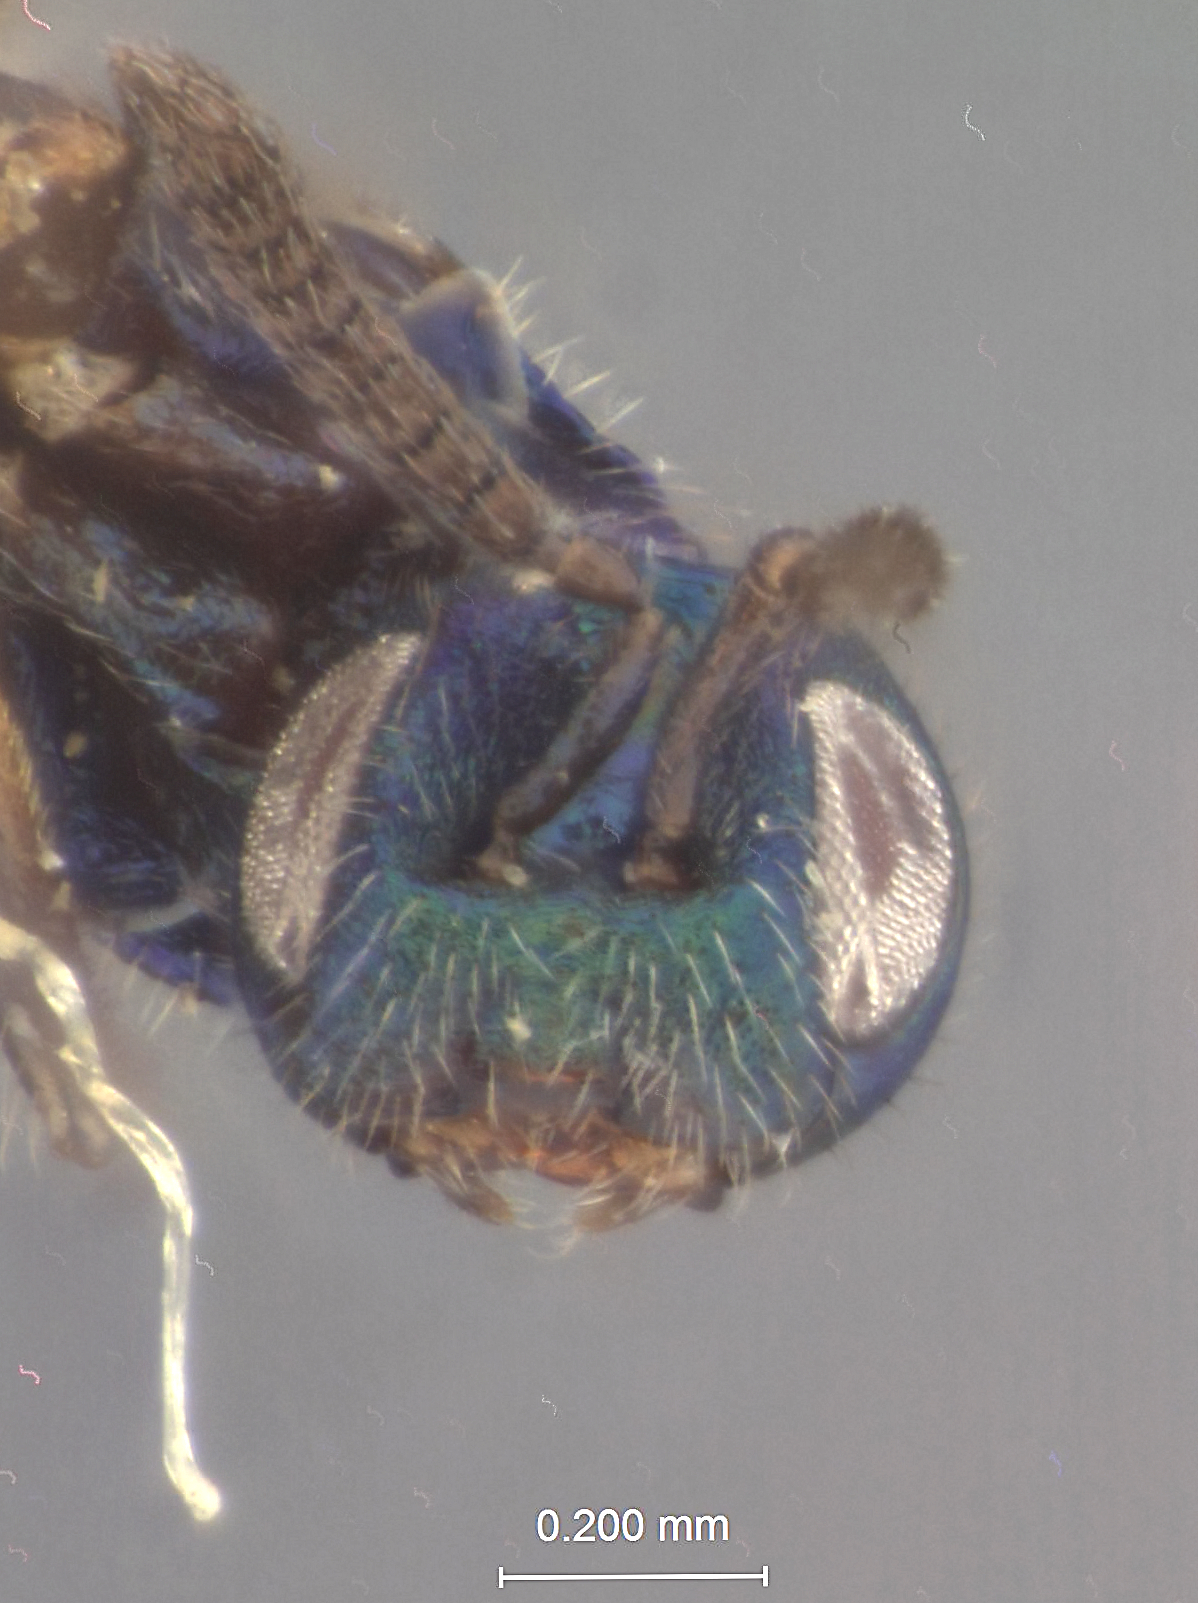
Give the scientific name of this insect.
Torymus hobbsi
